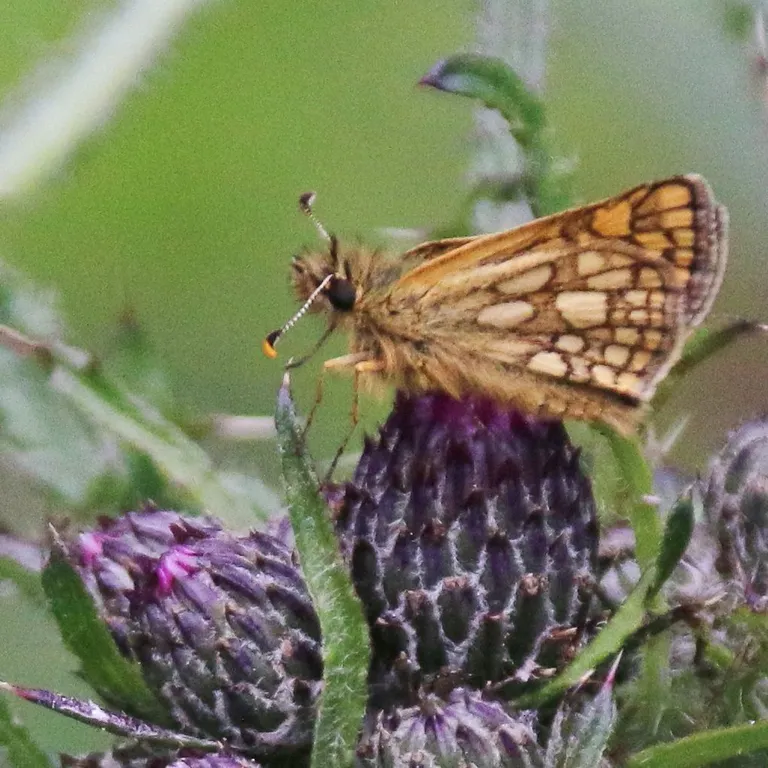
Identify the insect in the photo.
Carterocephalus palaemon
